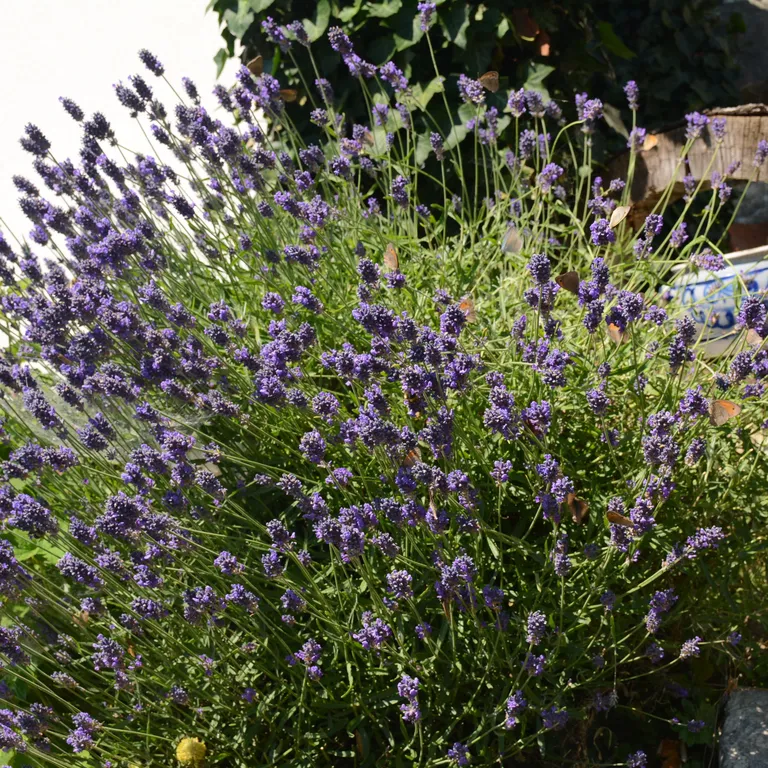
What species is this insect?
Maniola jurtina
